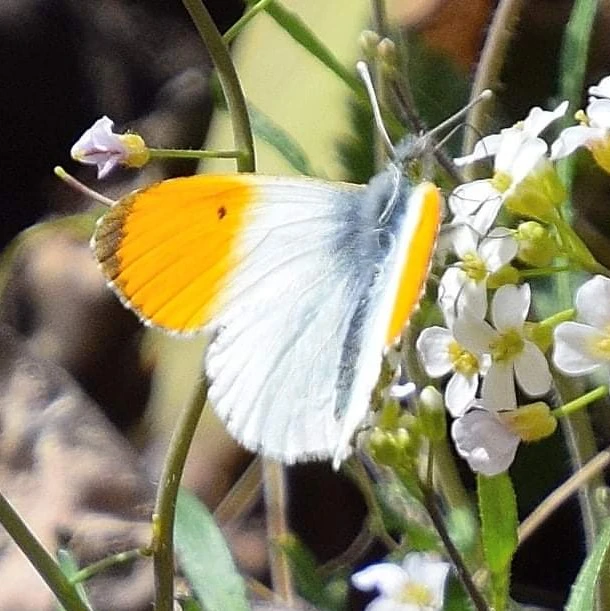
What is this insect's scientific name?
Anthocharis cardamines
